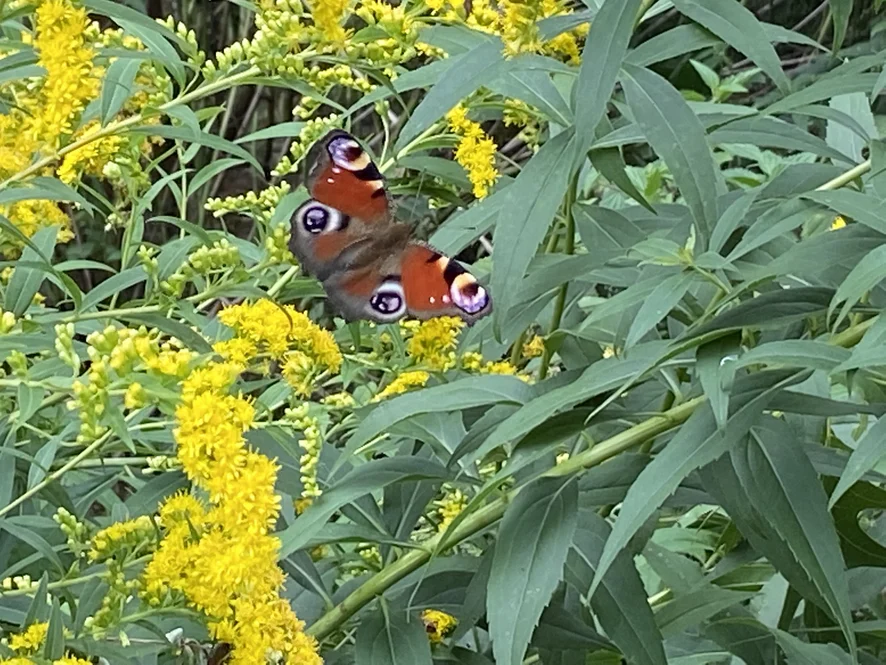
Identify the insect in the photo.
Aglais io
